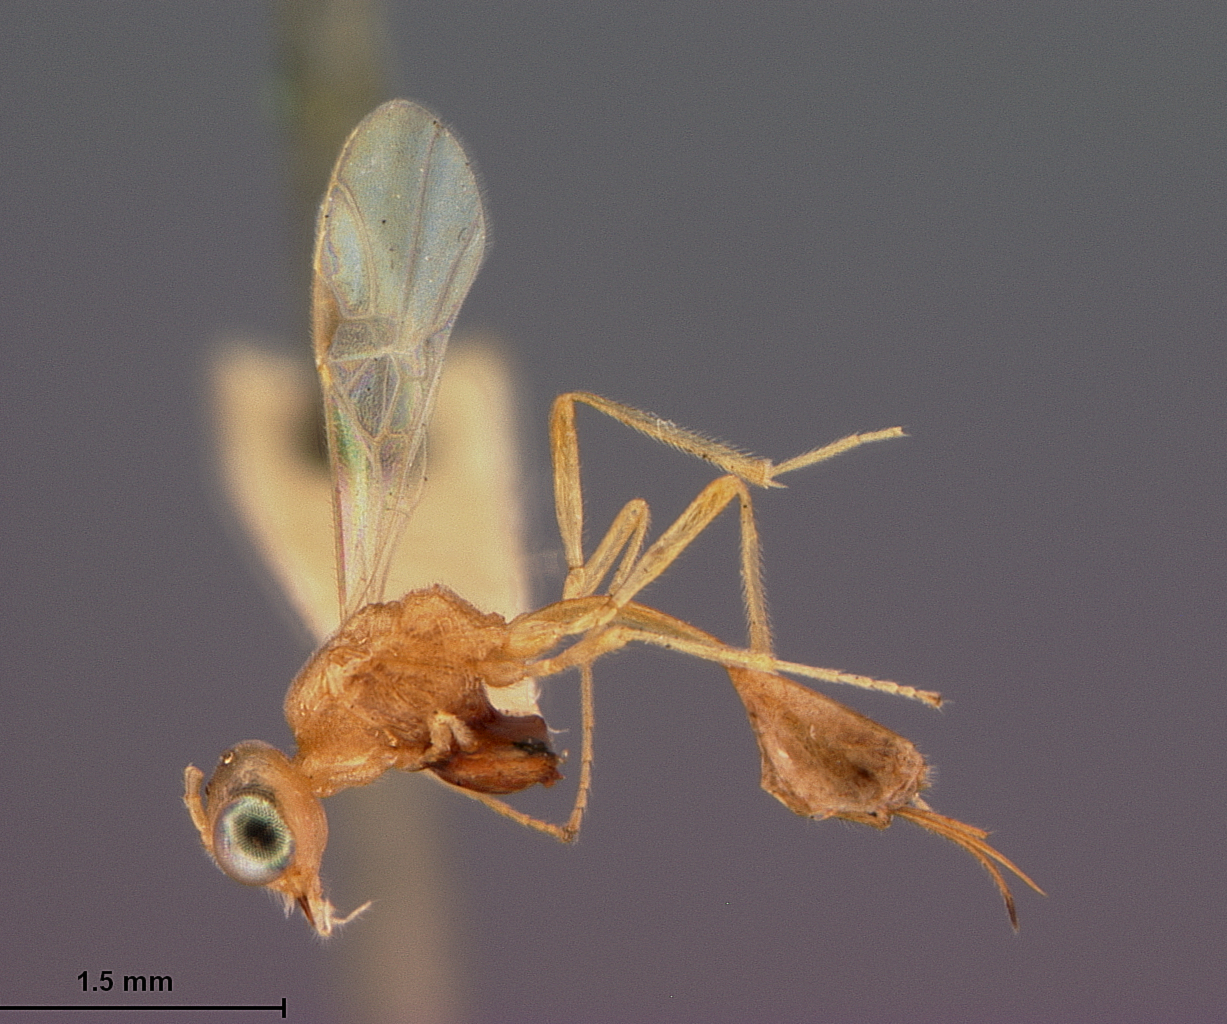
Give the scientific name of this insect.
Chrysopophthorus orientalis
